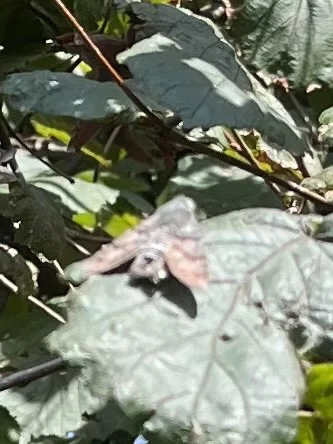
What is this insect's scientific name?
Macroglossum stellatarum
